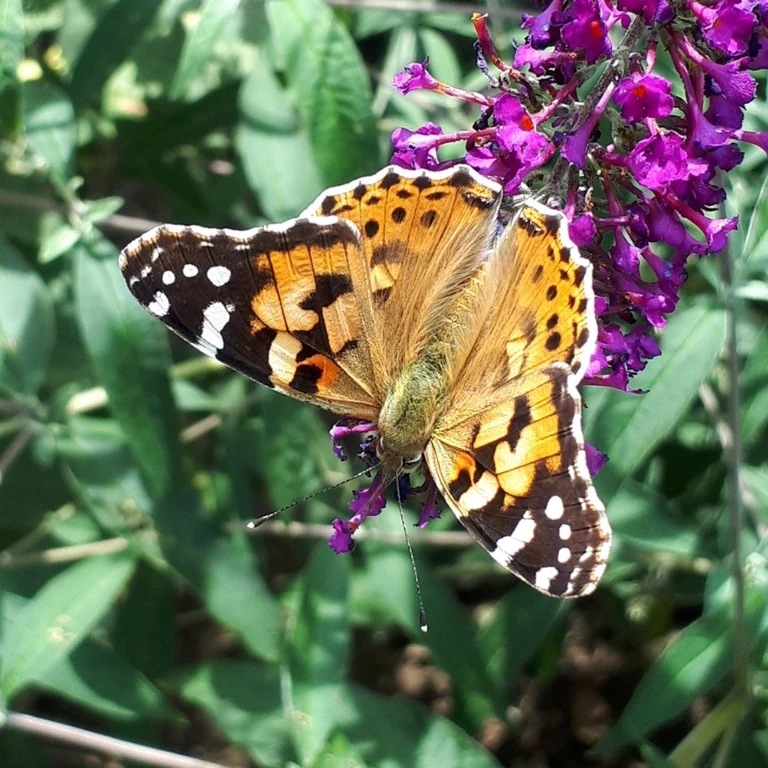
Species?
Vanessa cardui
